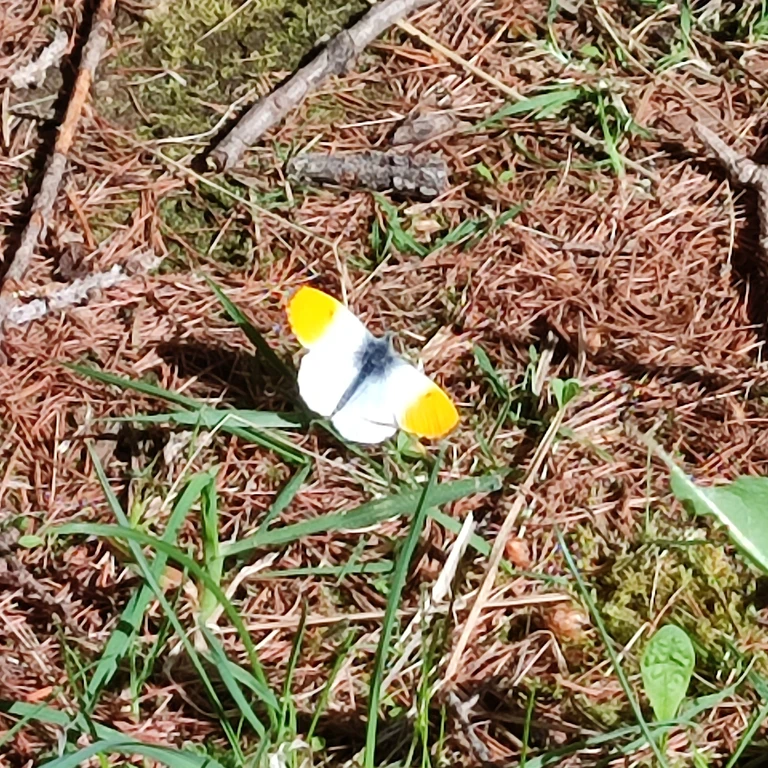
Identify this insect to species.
Anthocharis cardamines
